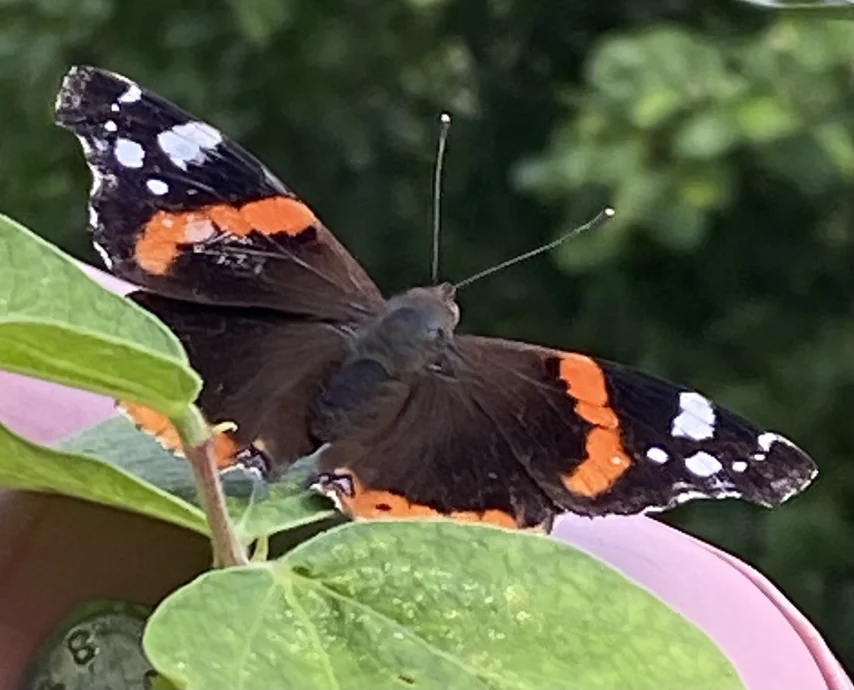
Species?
Vanessa atalanta
